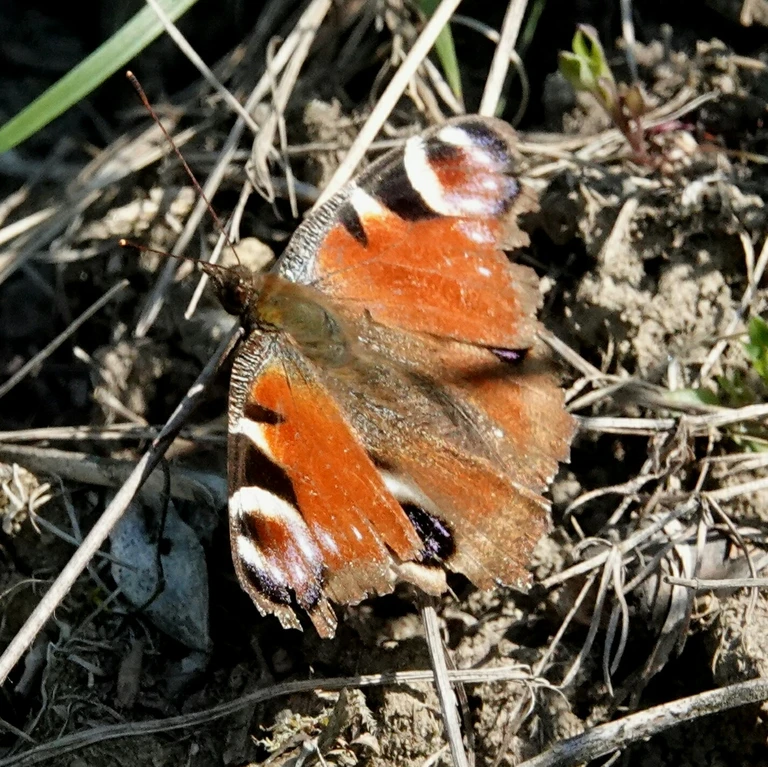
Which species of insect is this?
Aglais io
